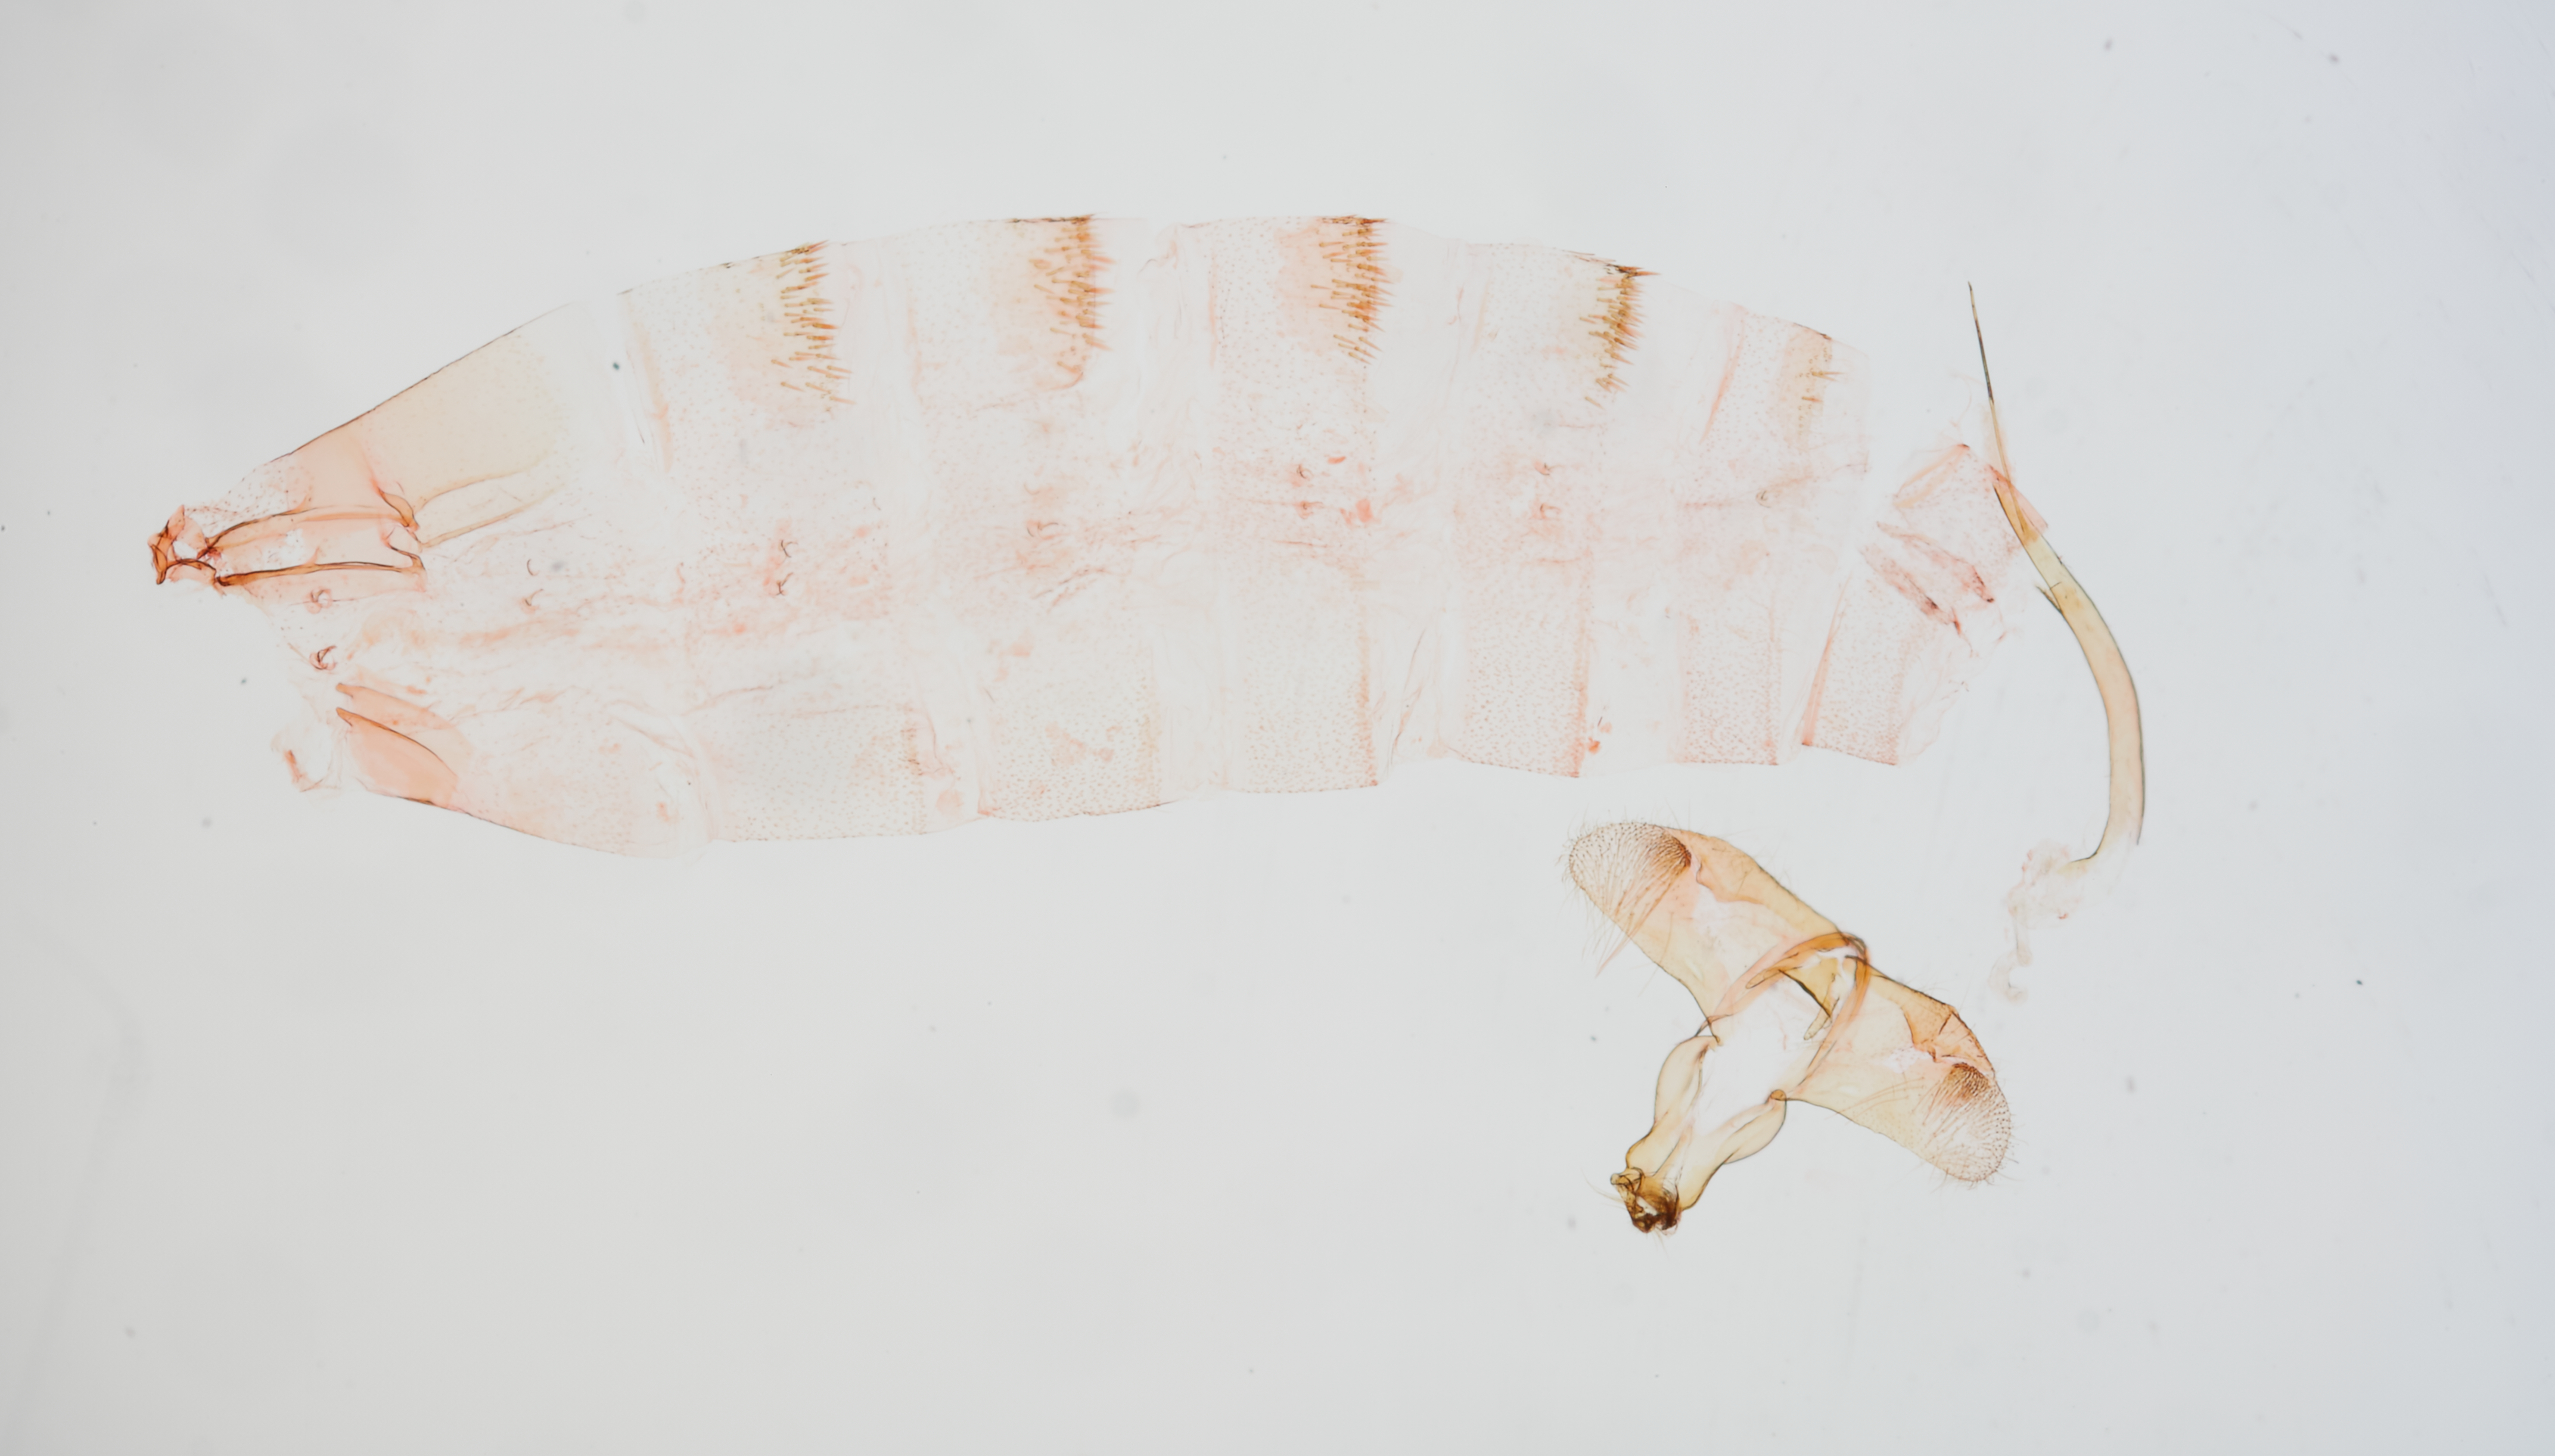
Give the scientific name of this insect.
Alynda sarissa
